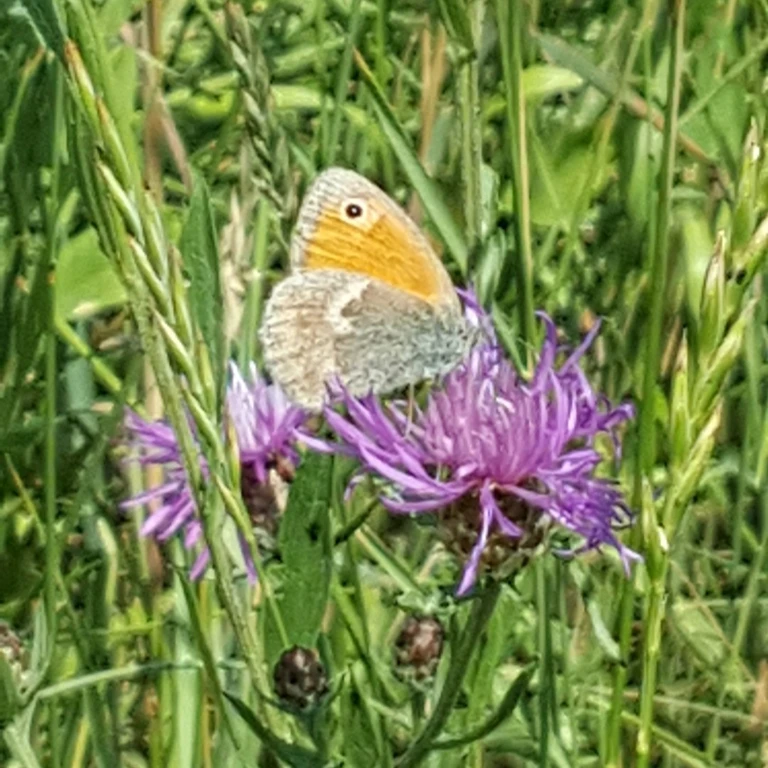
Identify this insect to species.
Coenonympha pamphilus
